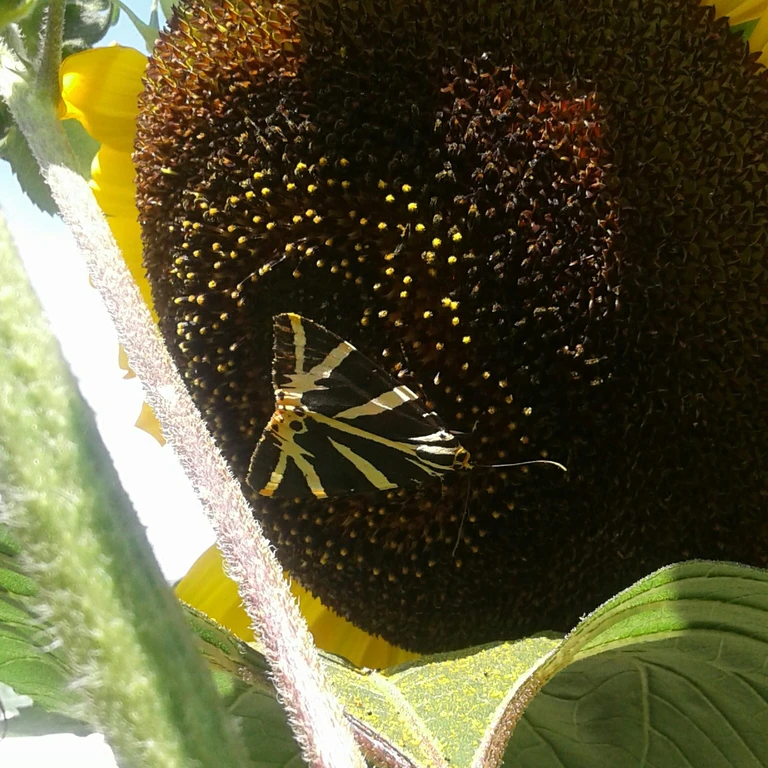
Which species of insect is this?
Euplagia quadripunctaria
